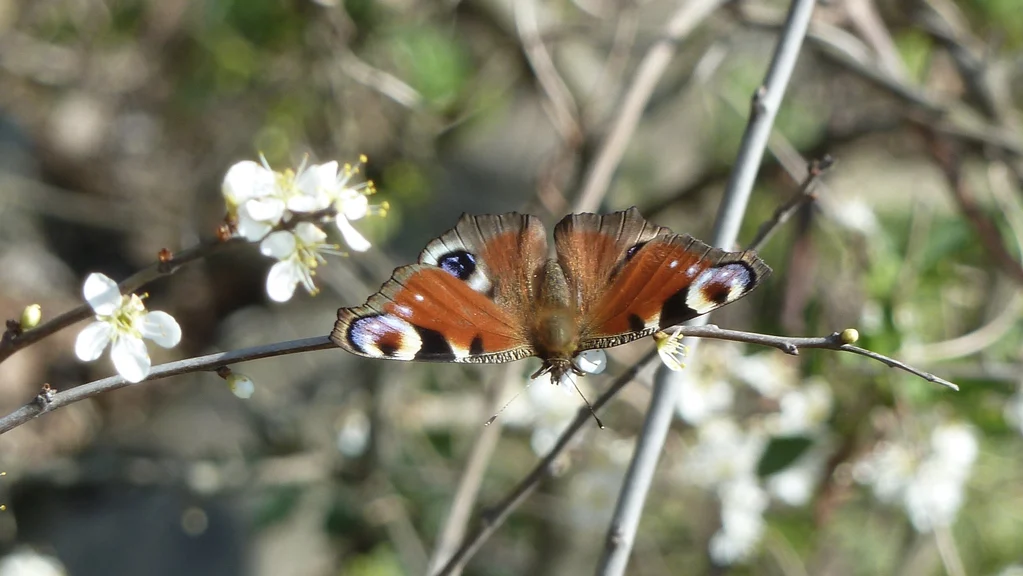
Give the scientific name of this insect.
Aglais io
